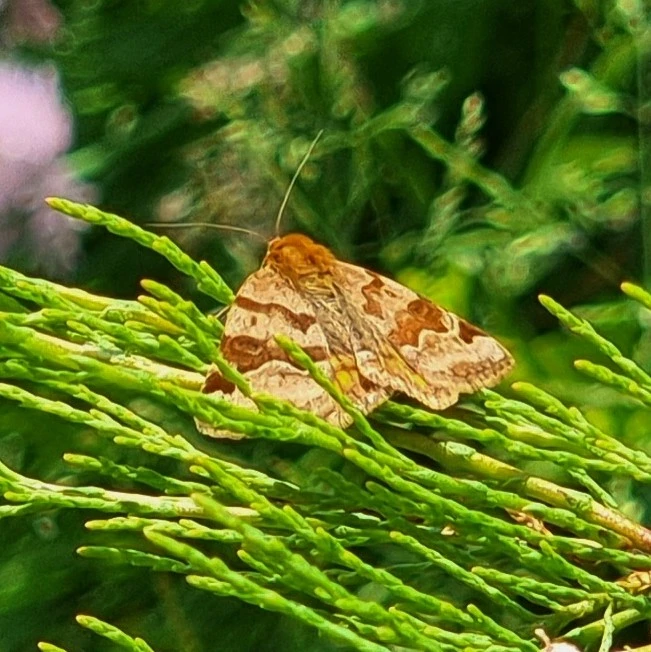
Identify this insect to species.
Euclidia glyphica
